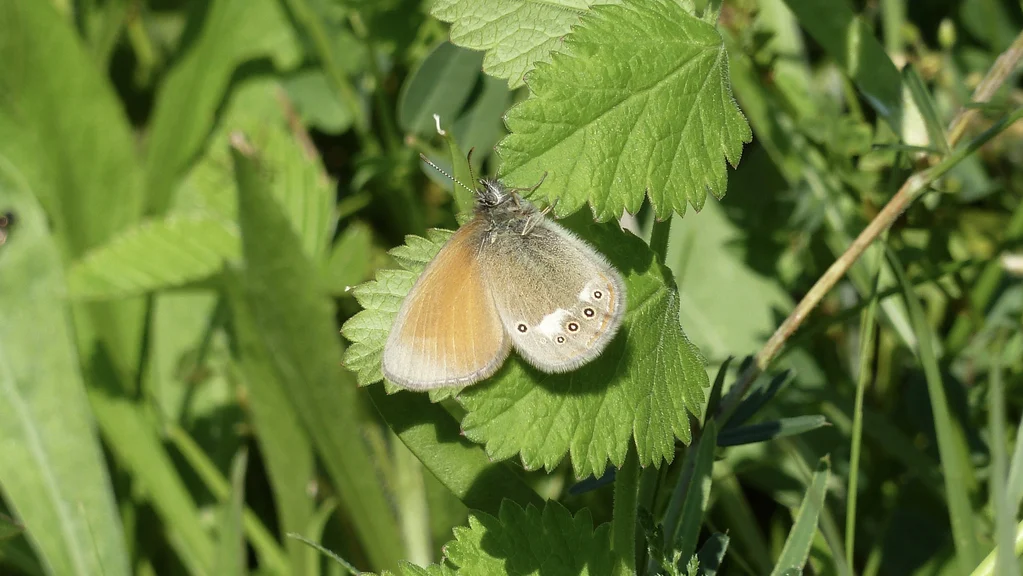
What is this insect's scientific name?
Coenonympha glycerion (also Coenonympha iphis)
